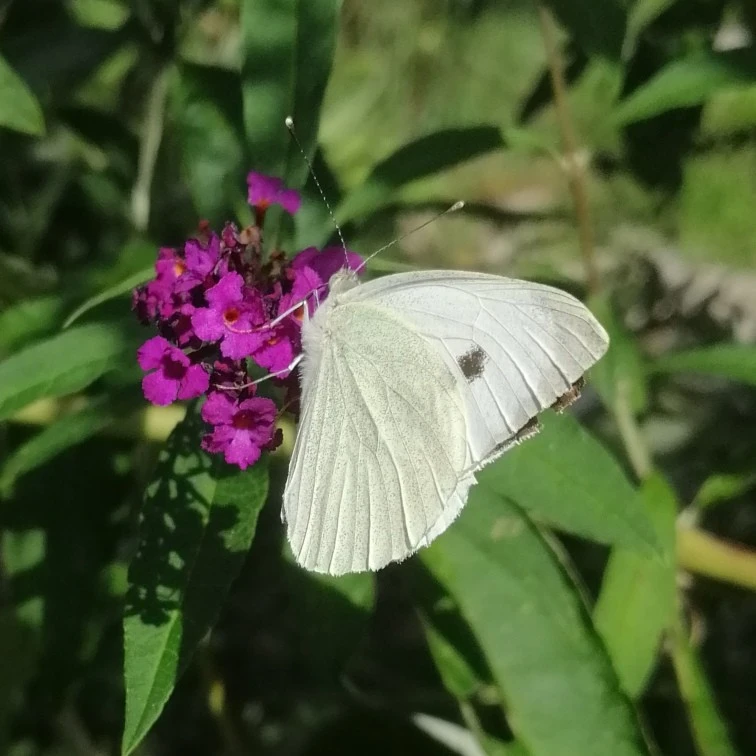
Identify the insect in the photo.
Pieris brassicae
